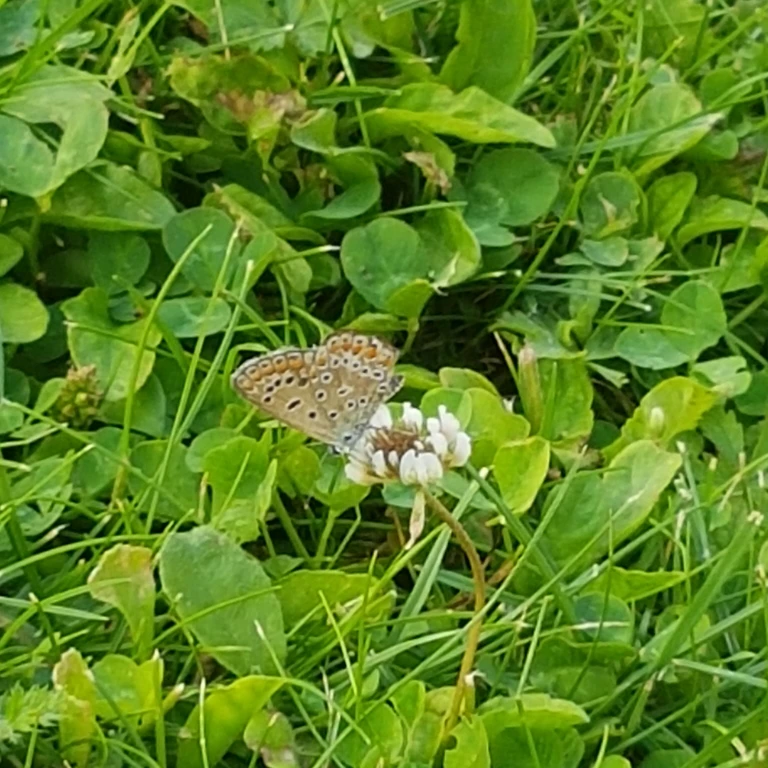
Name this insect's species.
Polyommatus icarus
